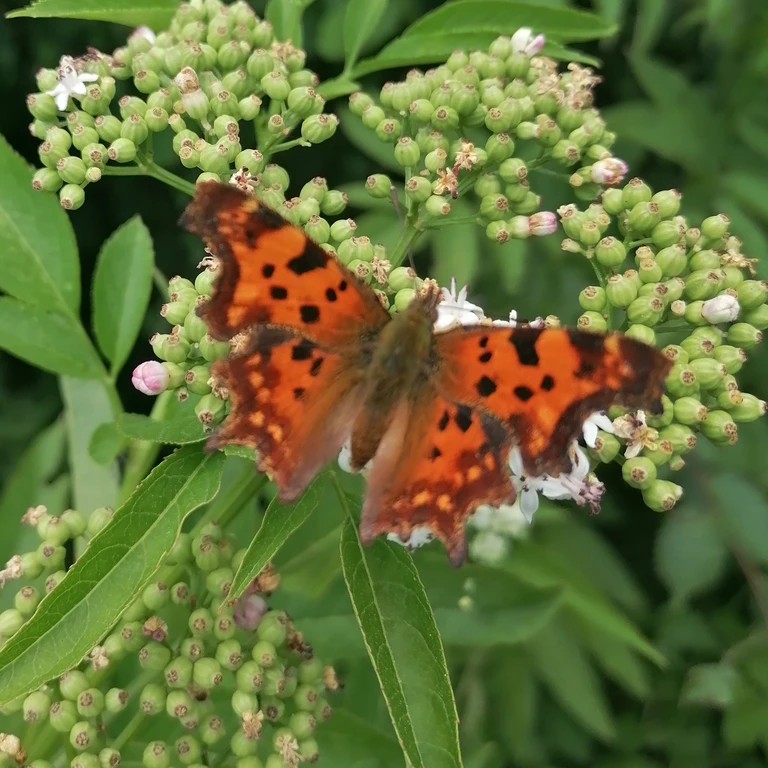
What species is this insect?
Polygonia c-album
